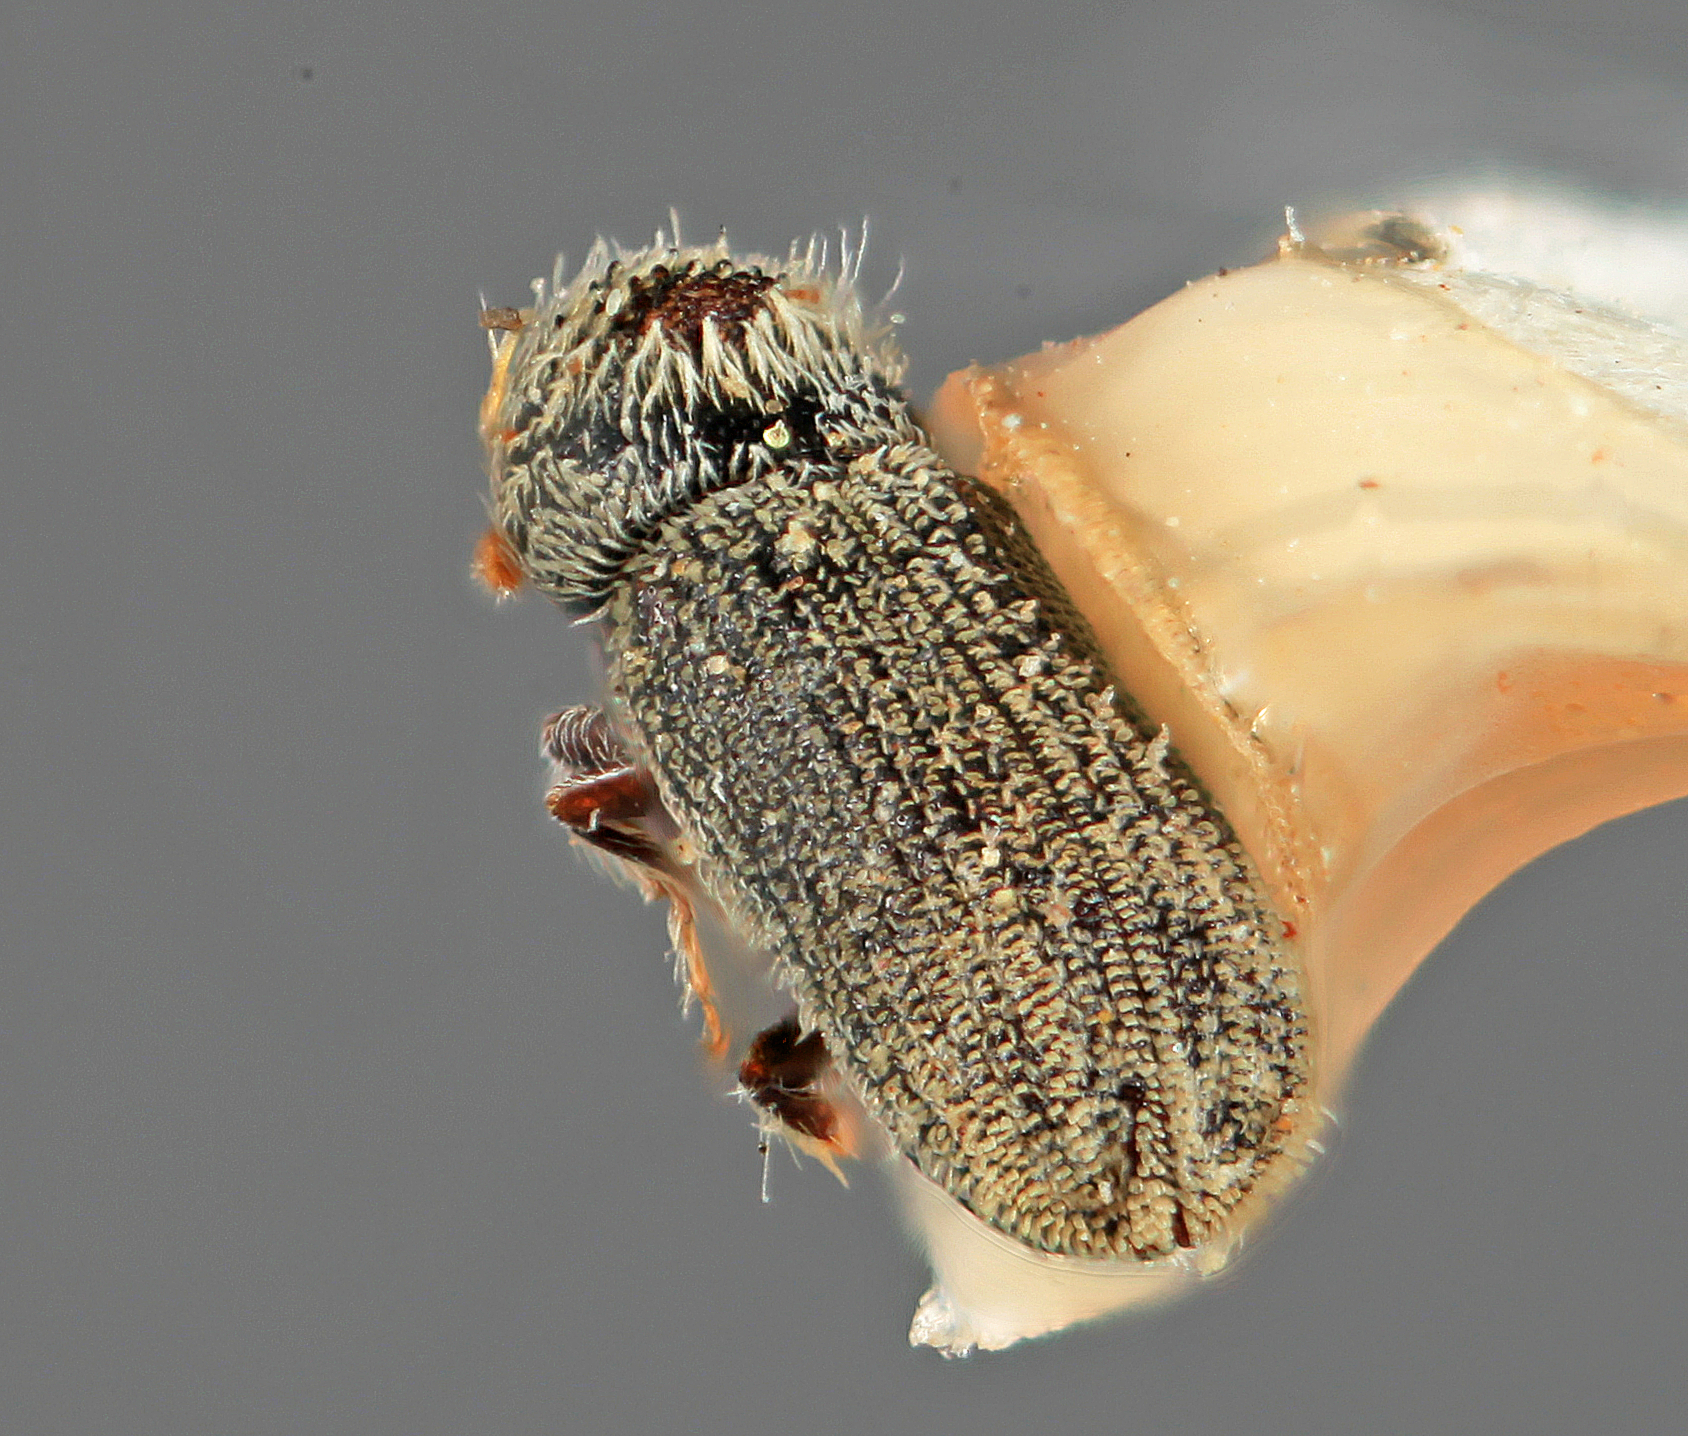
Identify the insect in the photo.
Pseudothysanoes pini
